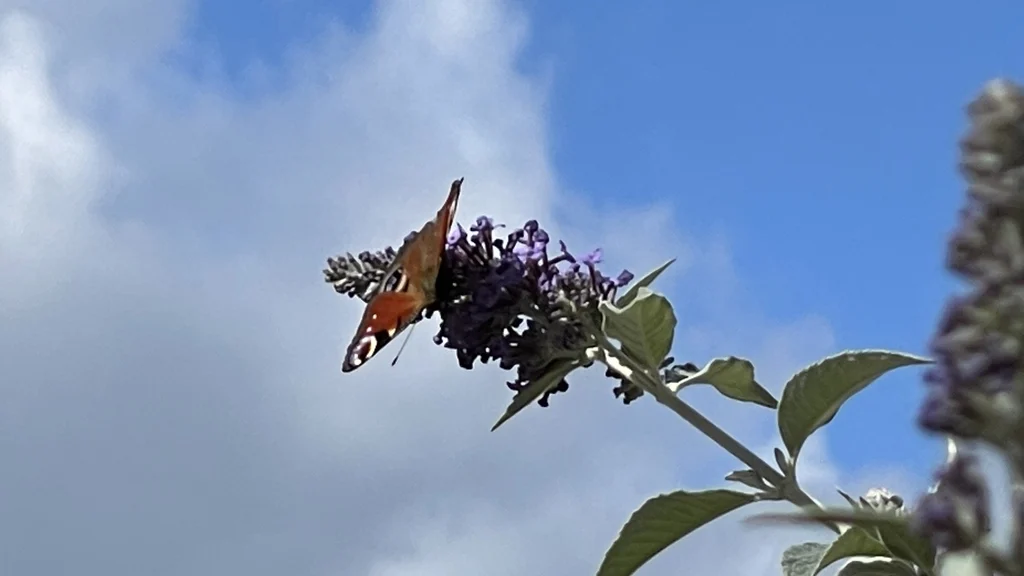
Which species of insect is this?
Aglais io
